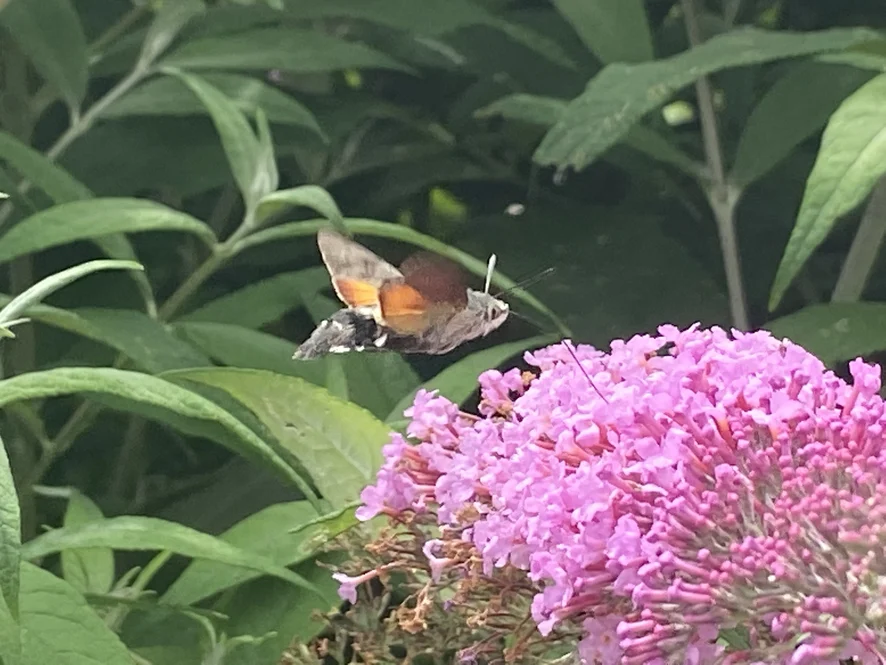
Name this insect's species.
Macroglossum stellatarum
